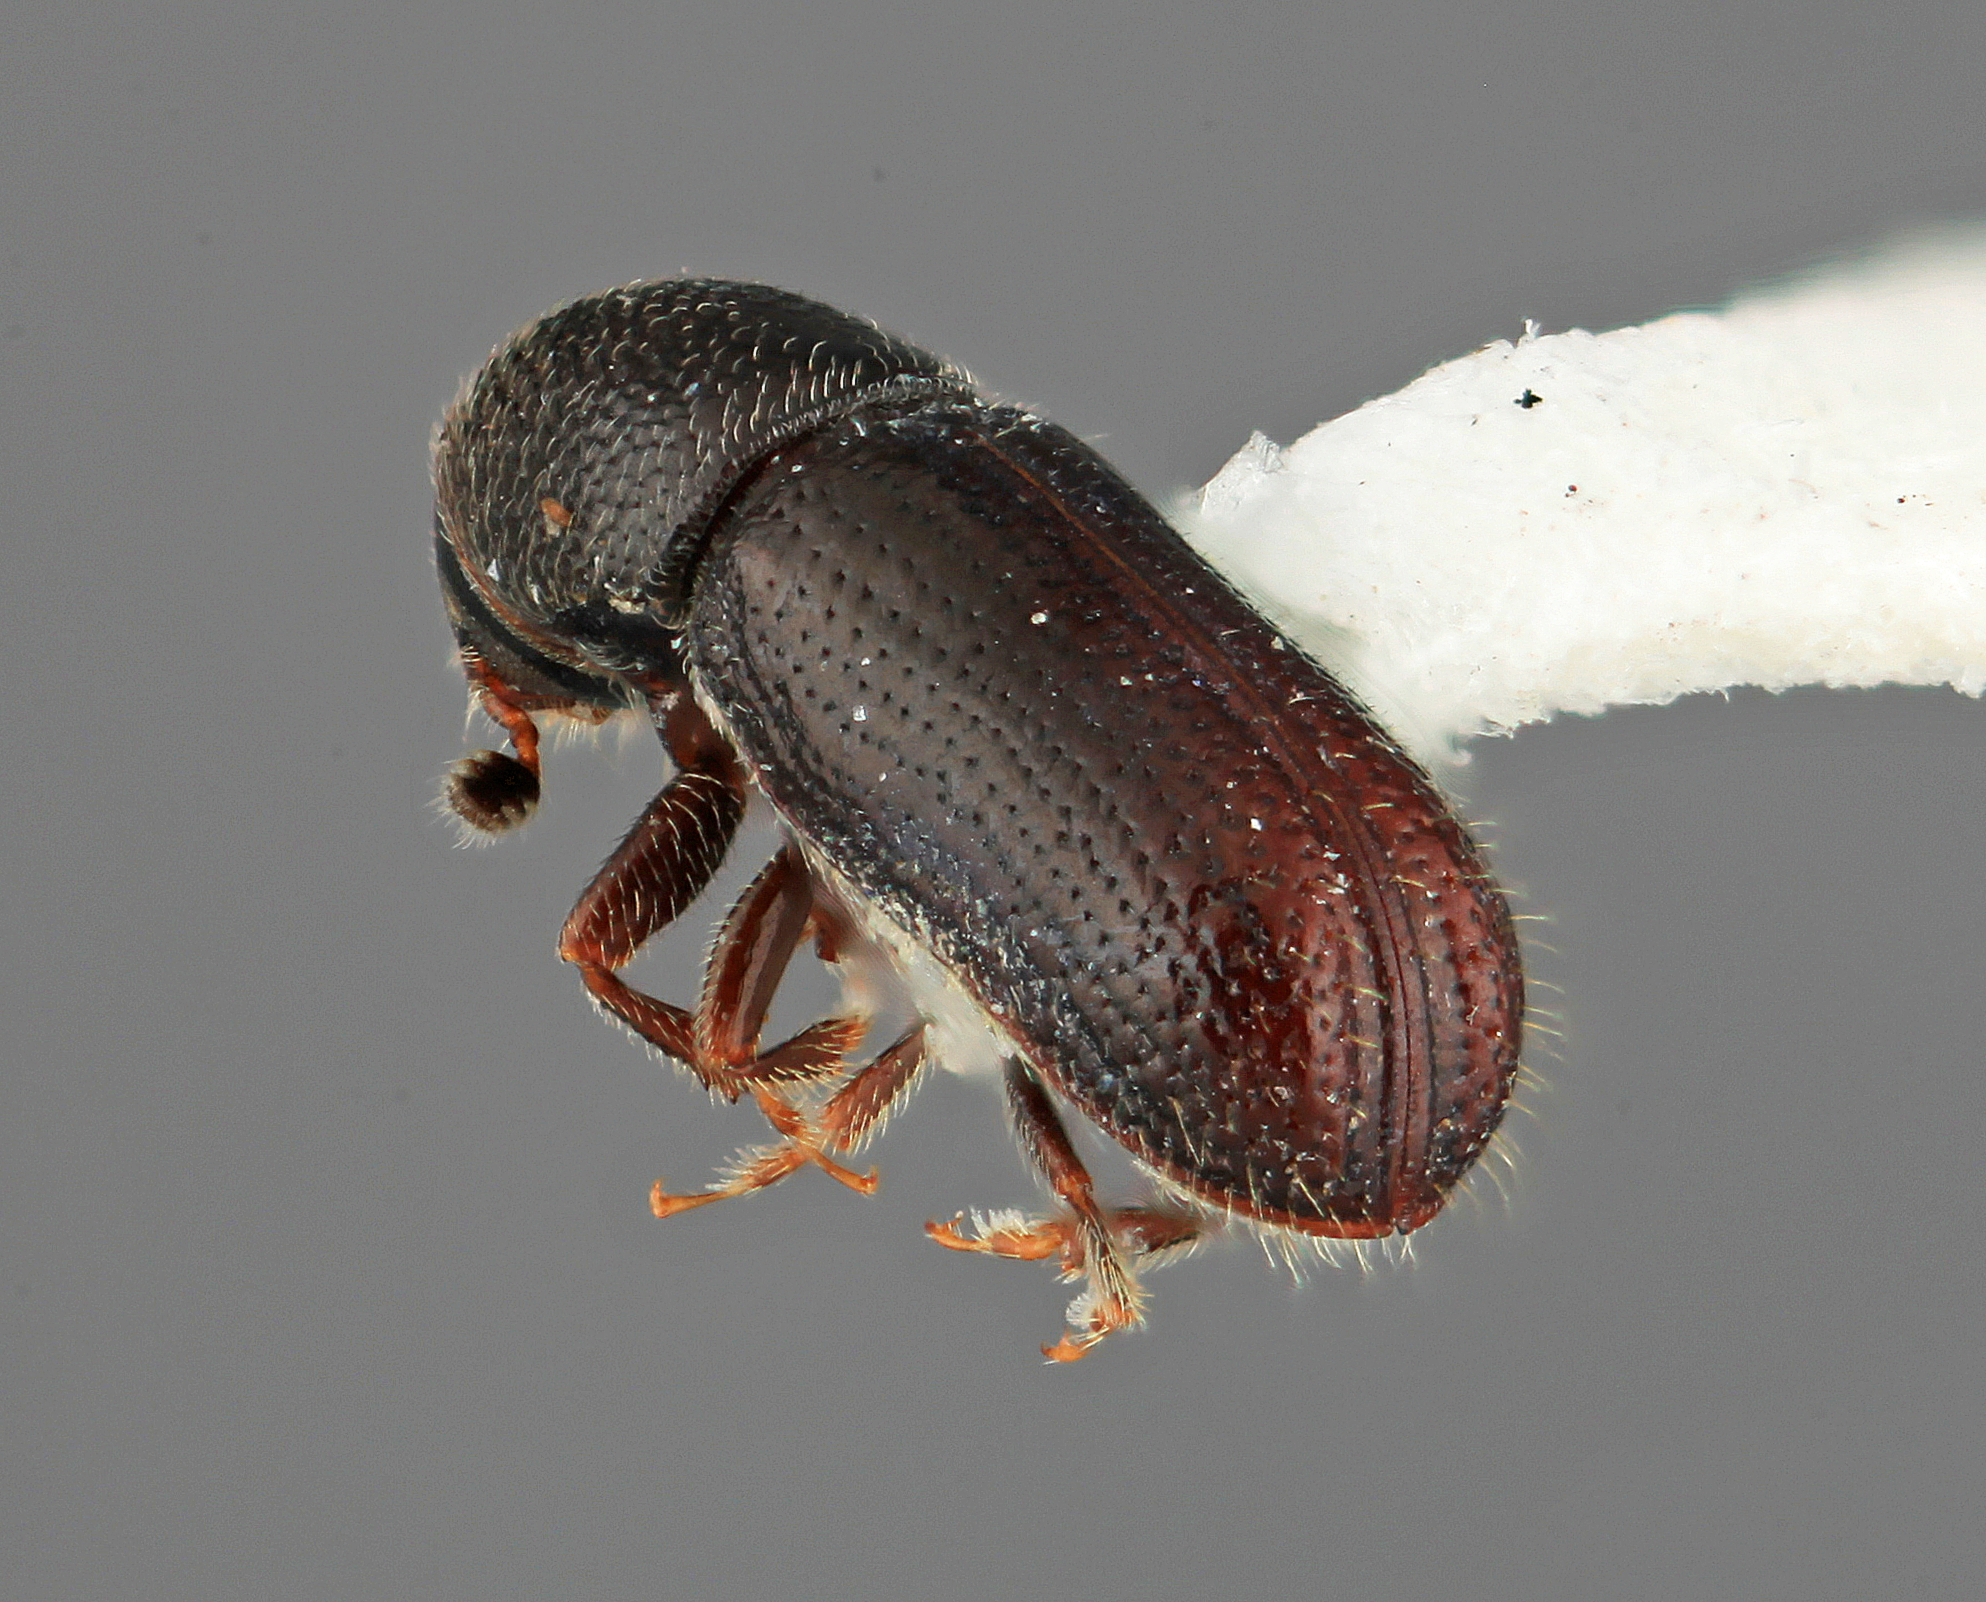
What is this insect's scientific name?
Pityophthorus nectandrae
